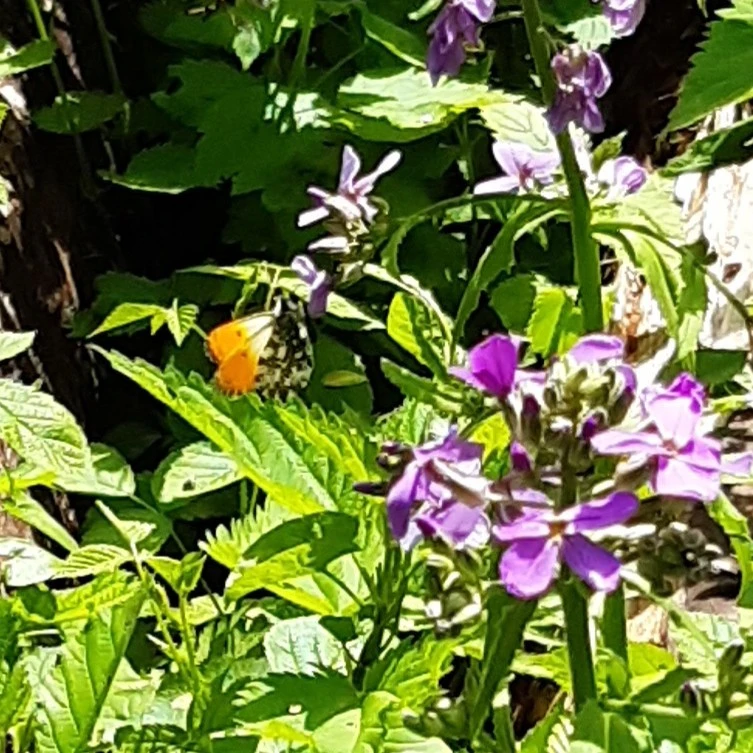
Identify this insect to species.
Anthocharis cardamines
